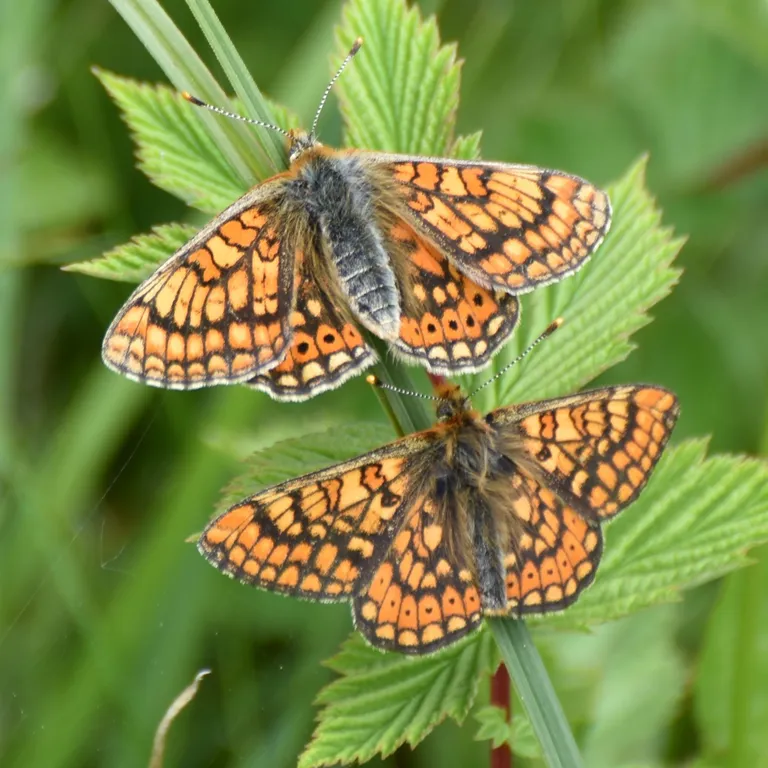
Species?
Euphydryas aurinia
